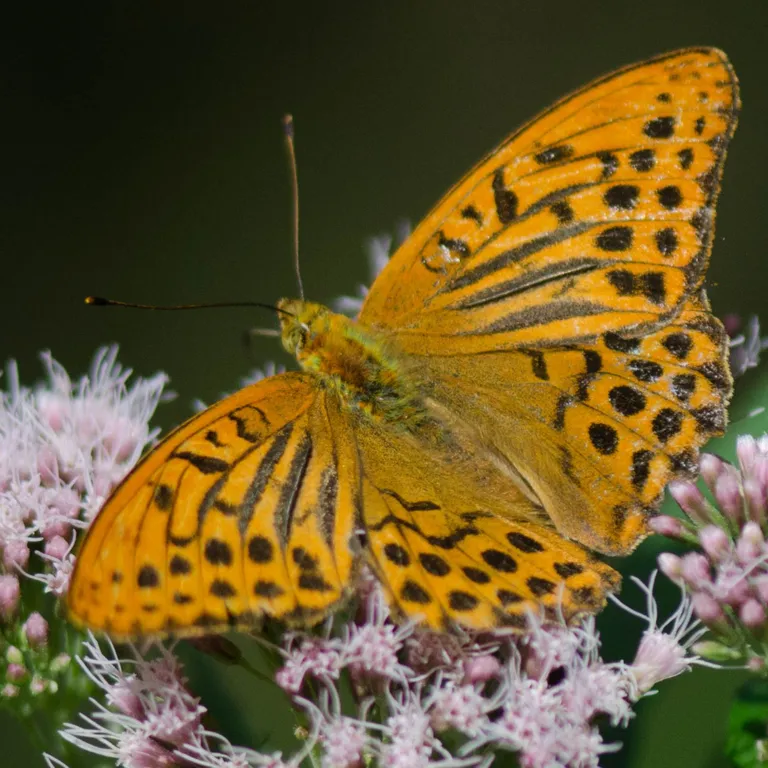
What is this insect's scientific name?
Argynnis paphia
